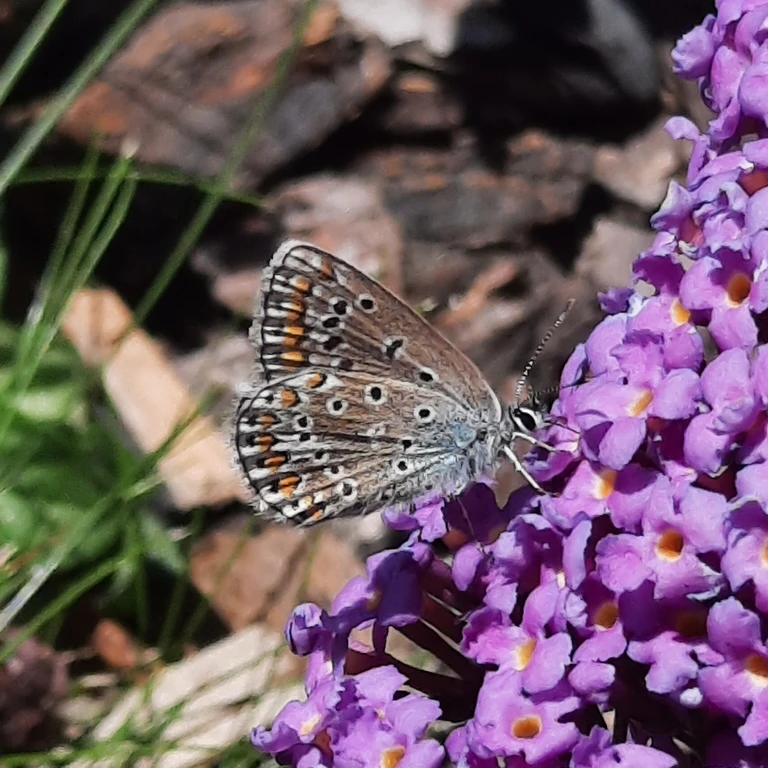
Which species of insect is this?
Polyommatus icarus
